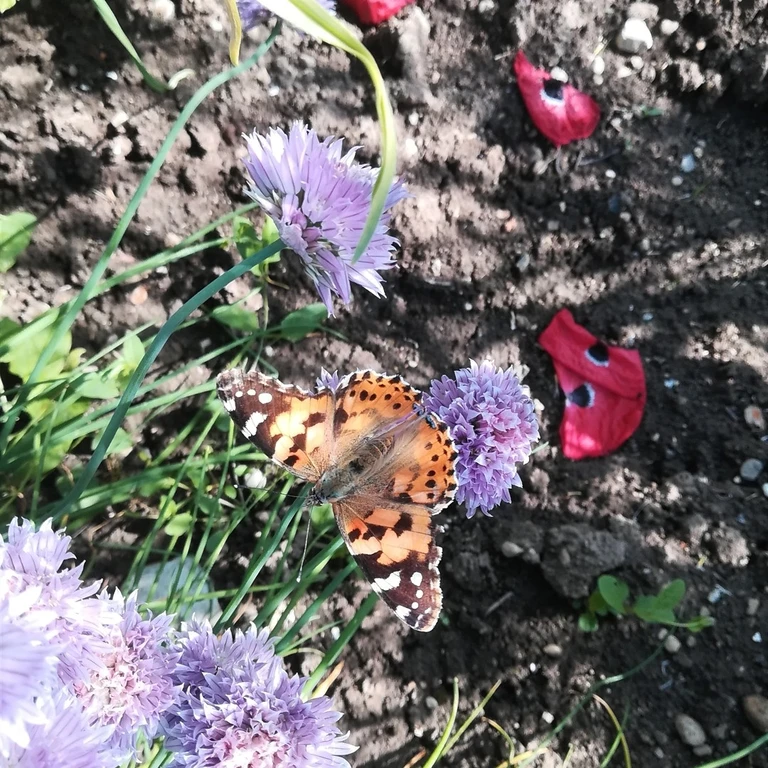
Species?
Vanessa cardui
